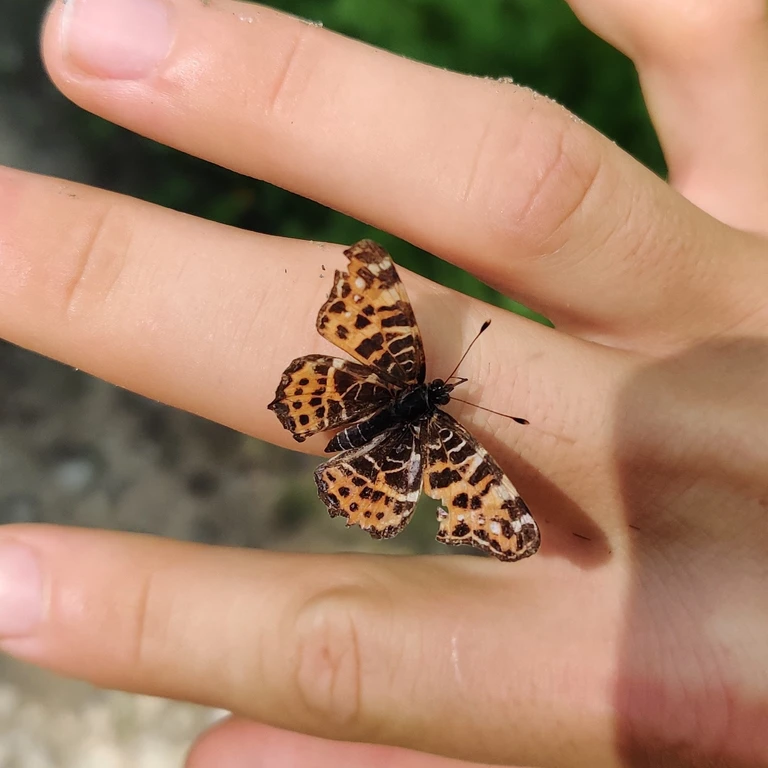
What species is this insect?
Araschnia levana
